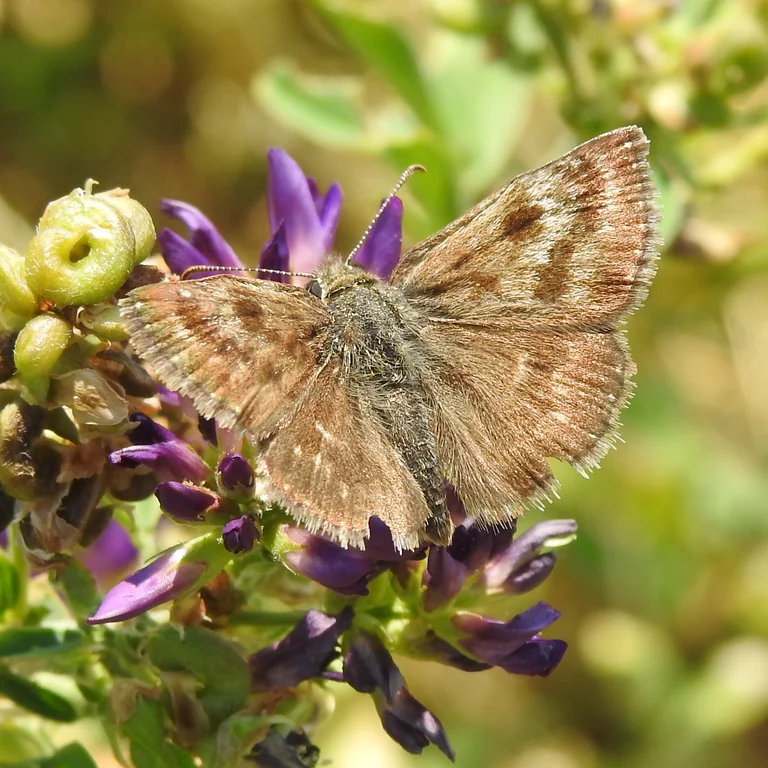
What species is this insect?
Erynnis tages
